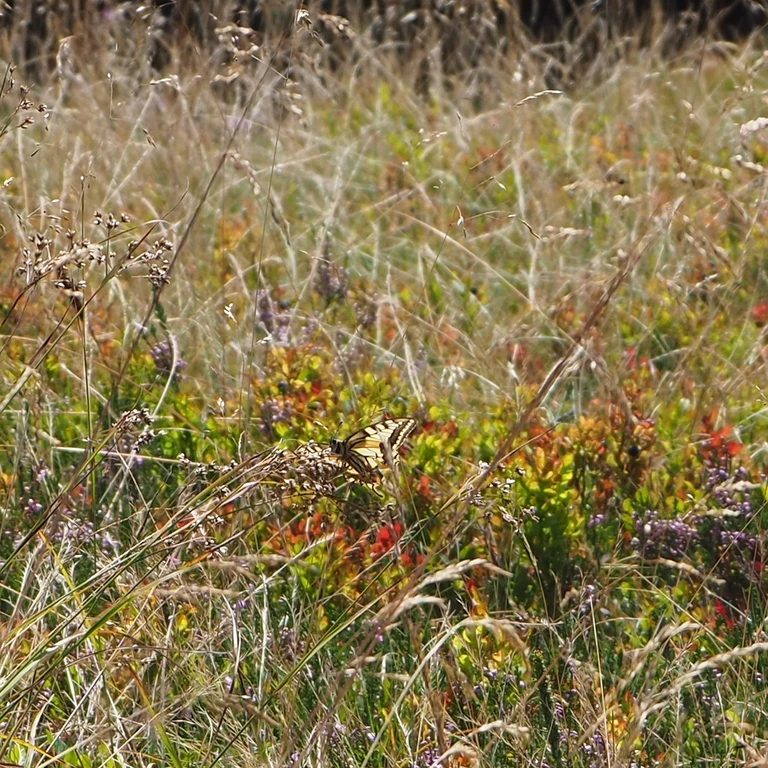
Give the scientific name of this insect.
Papilio machaon
